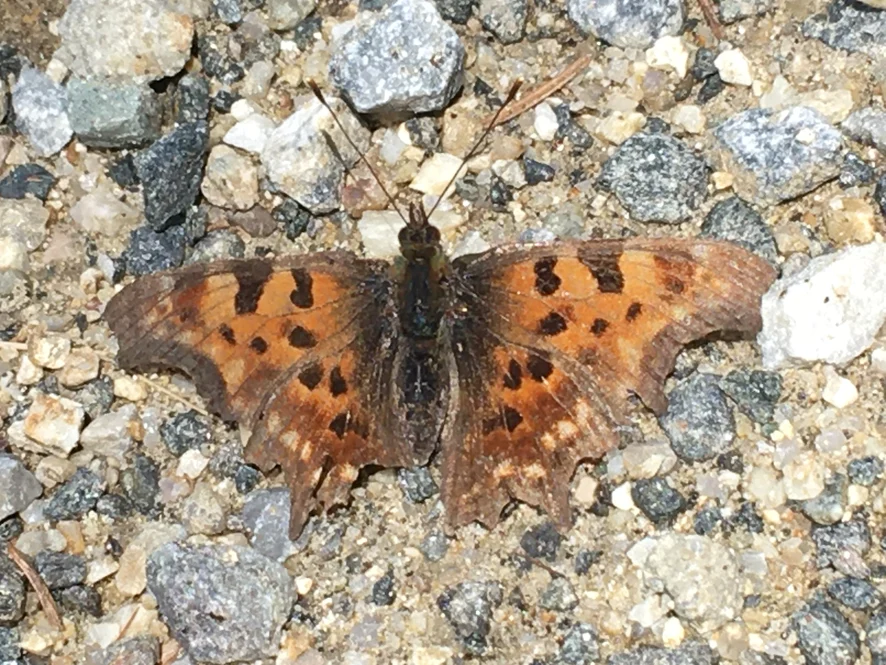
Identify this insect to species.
Polygonia c-album
